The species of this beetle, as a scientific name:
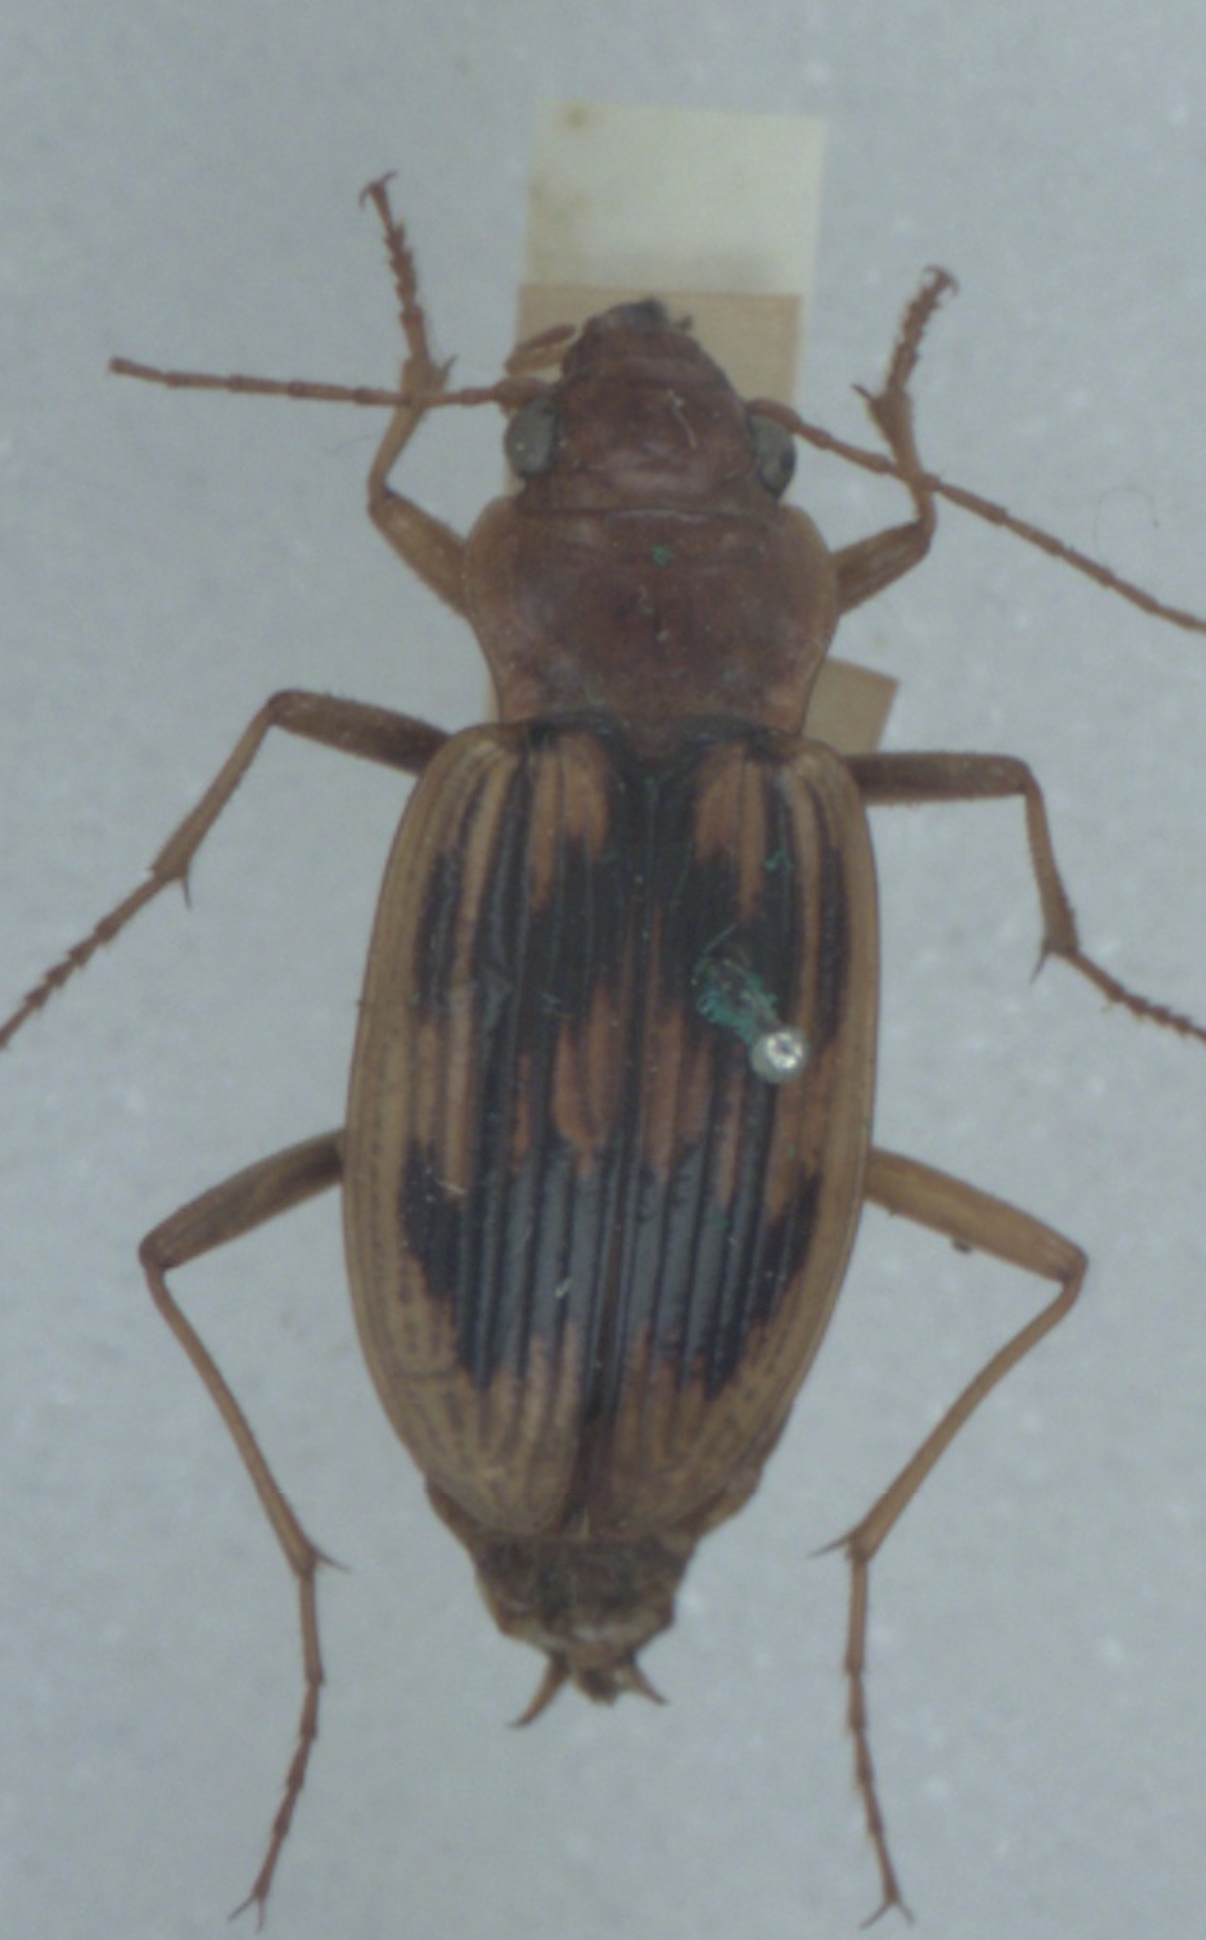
Nebria complanata
